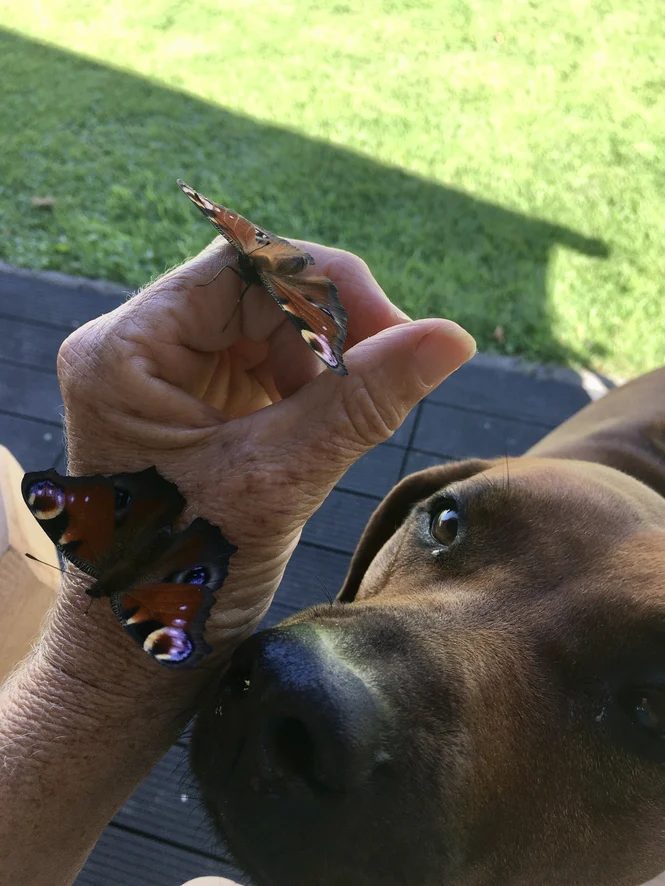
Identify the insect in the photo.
Aglais io
